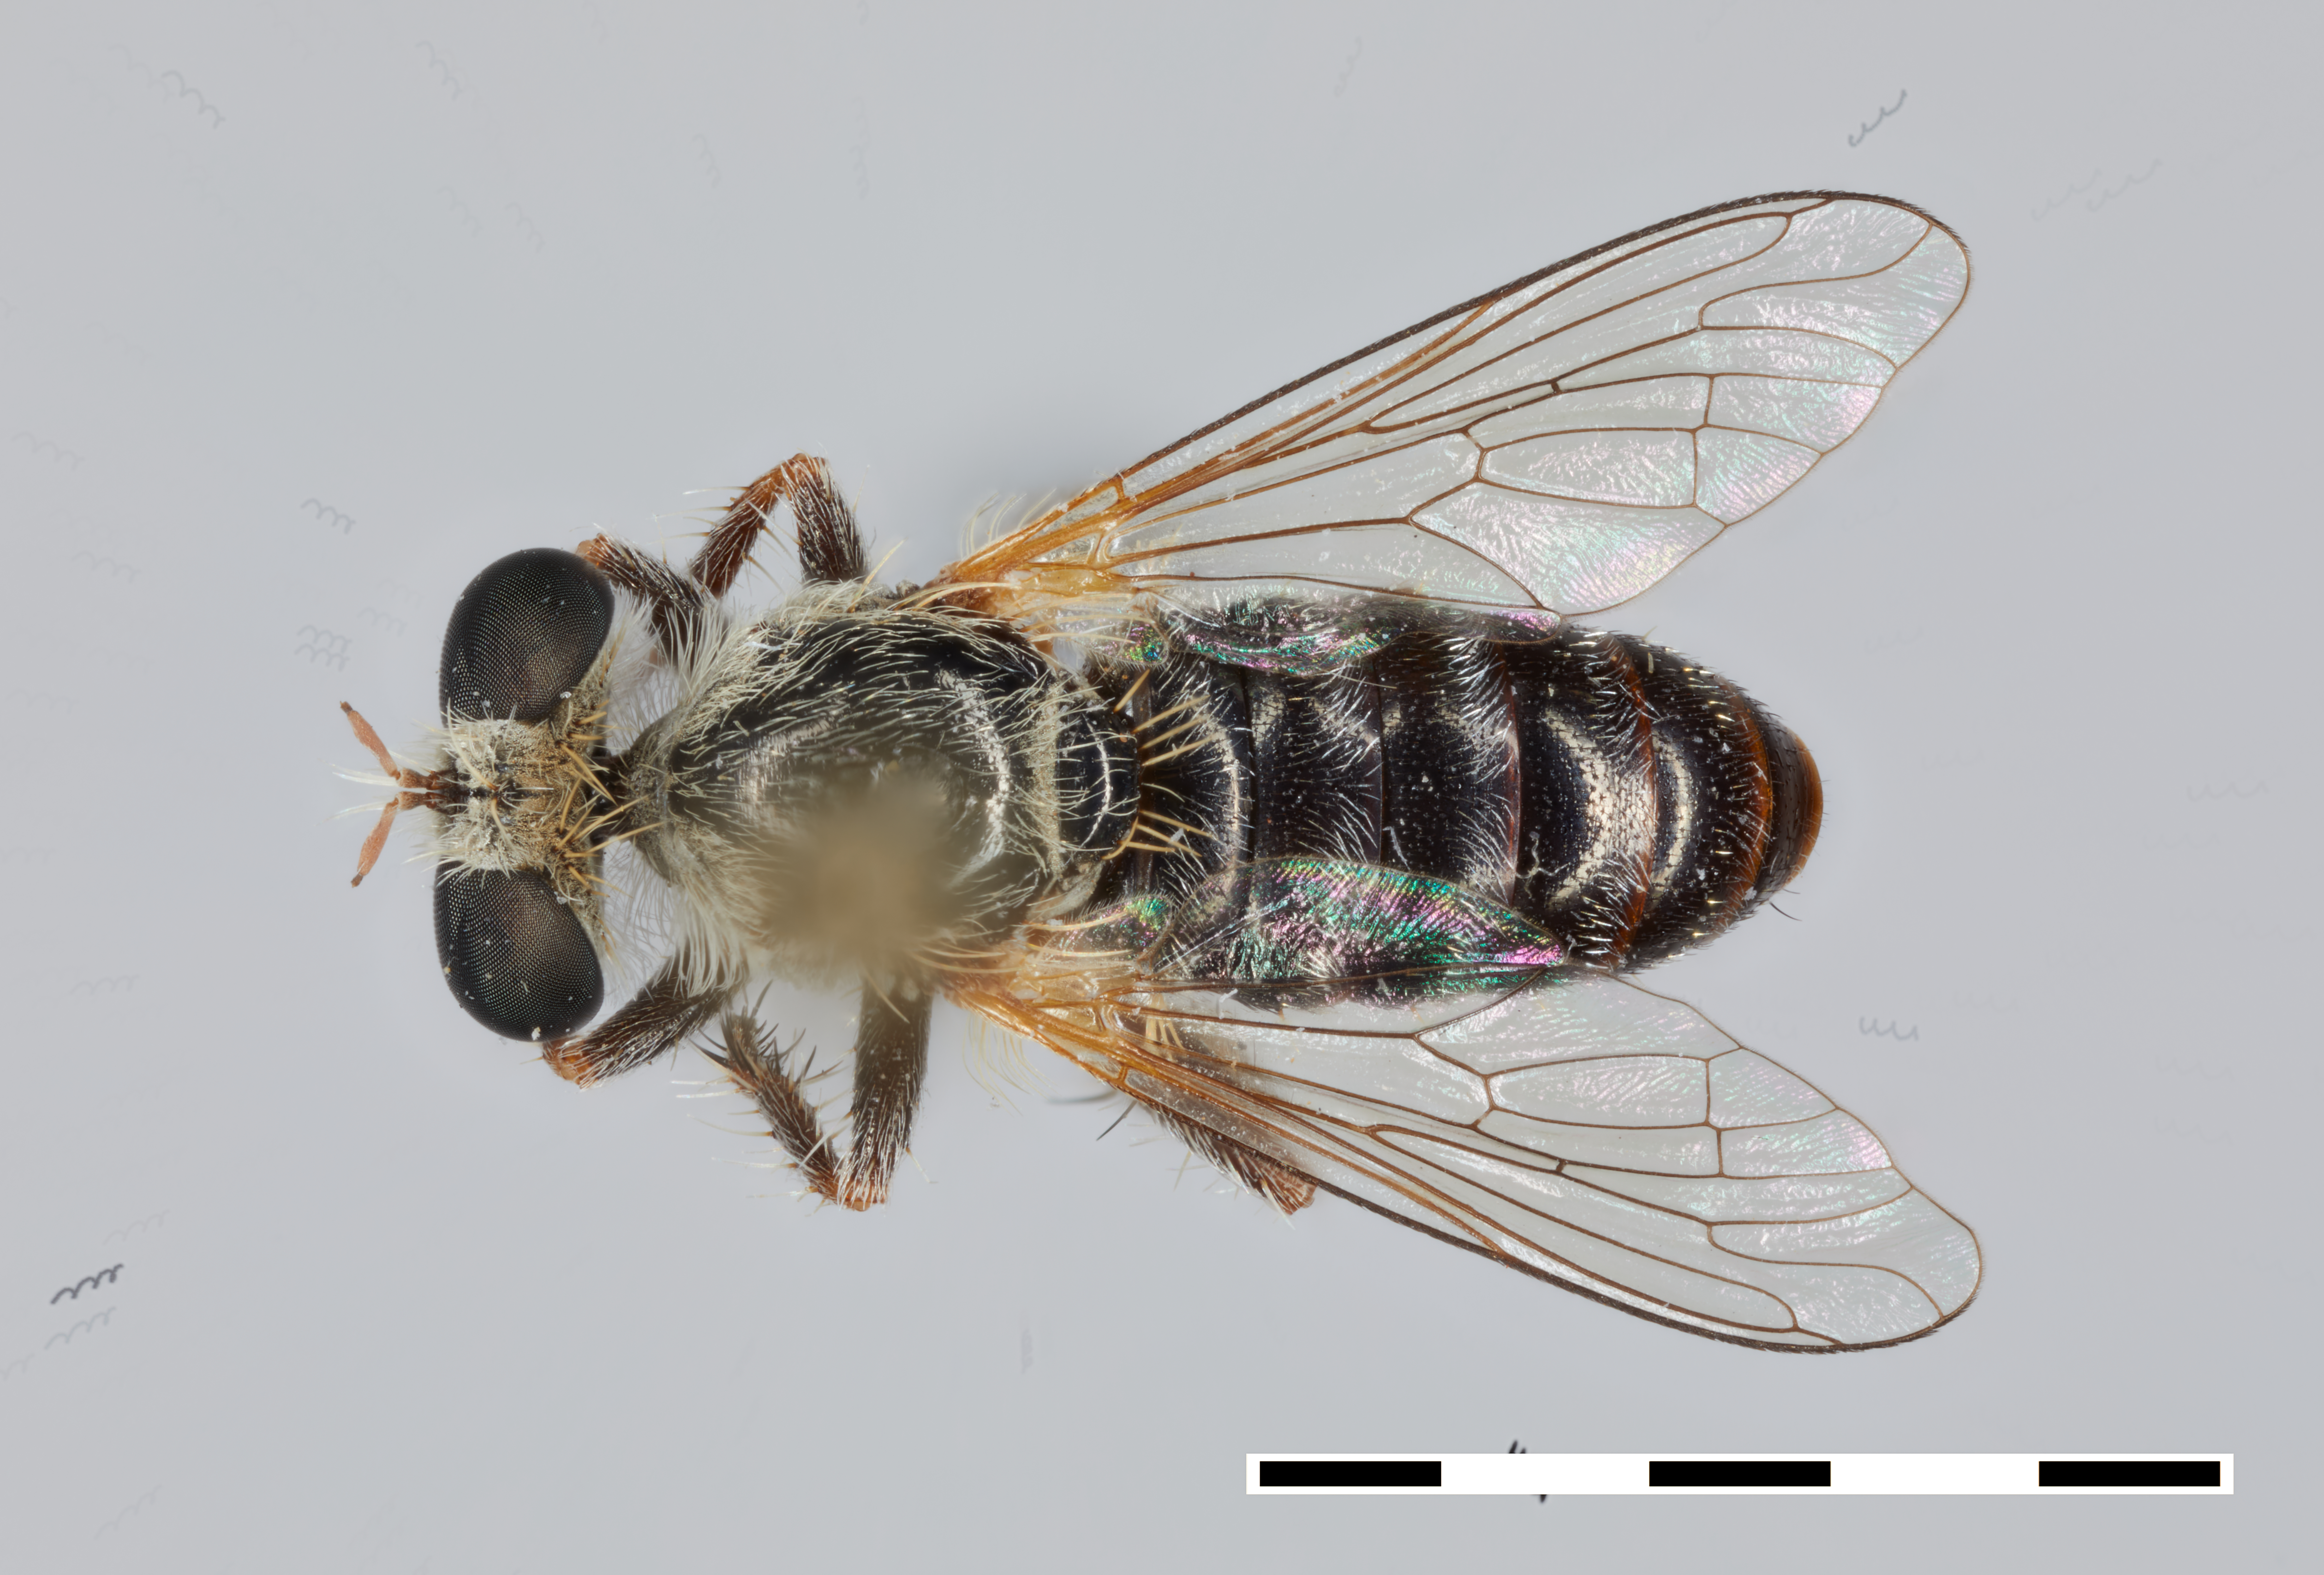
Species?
Anypodetus leucothrix
